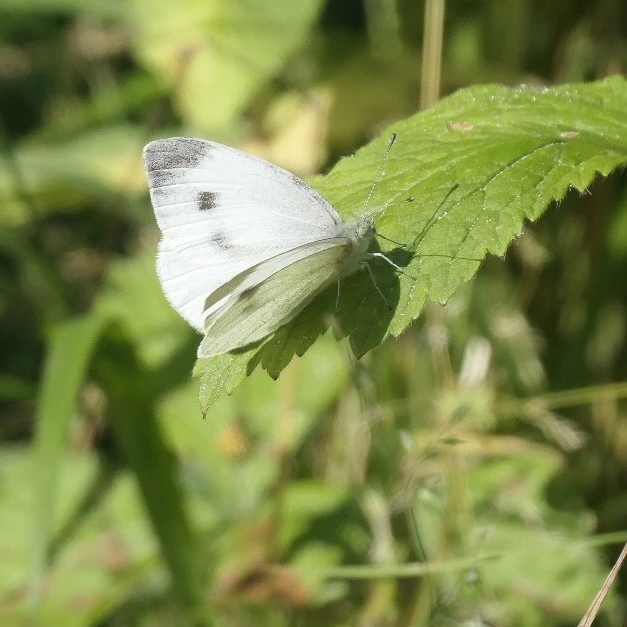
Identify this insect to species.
Pieris mannii
